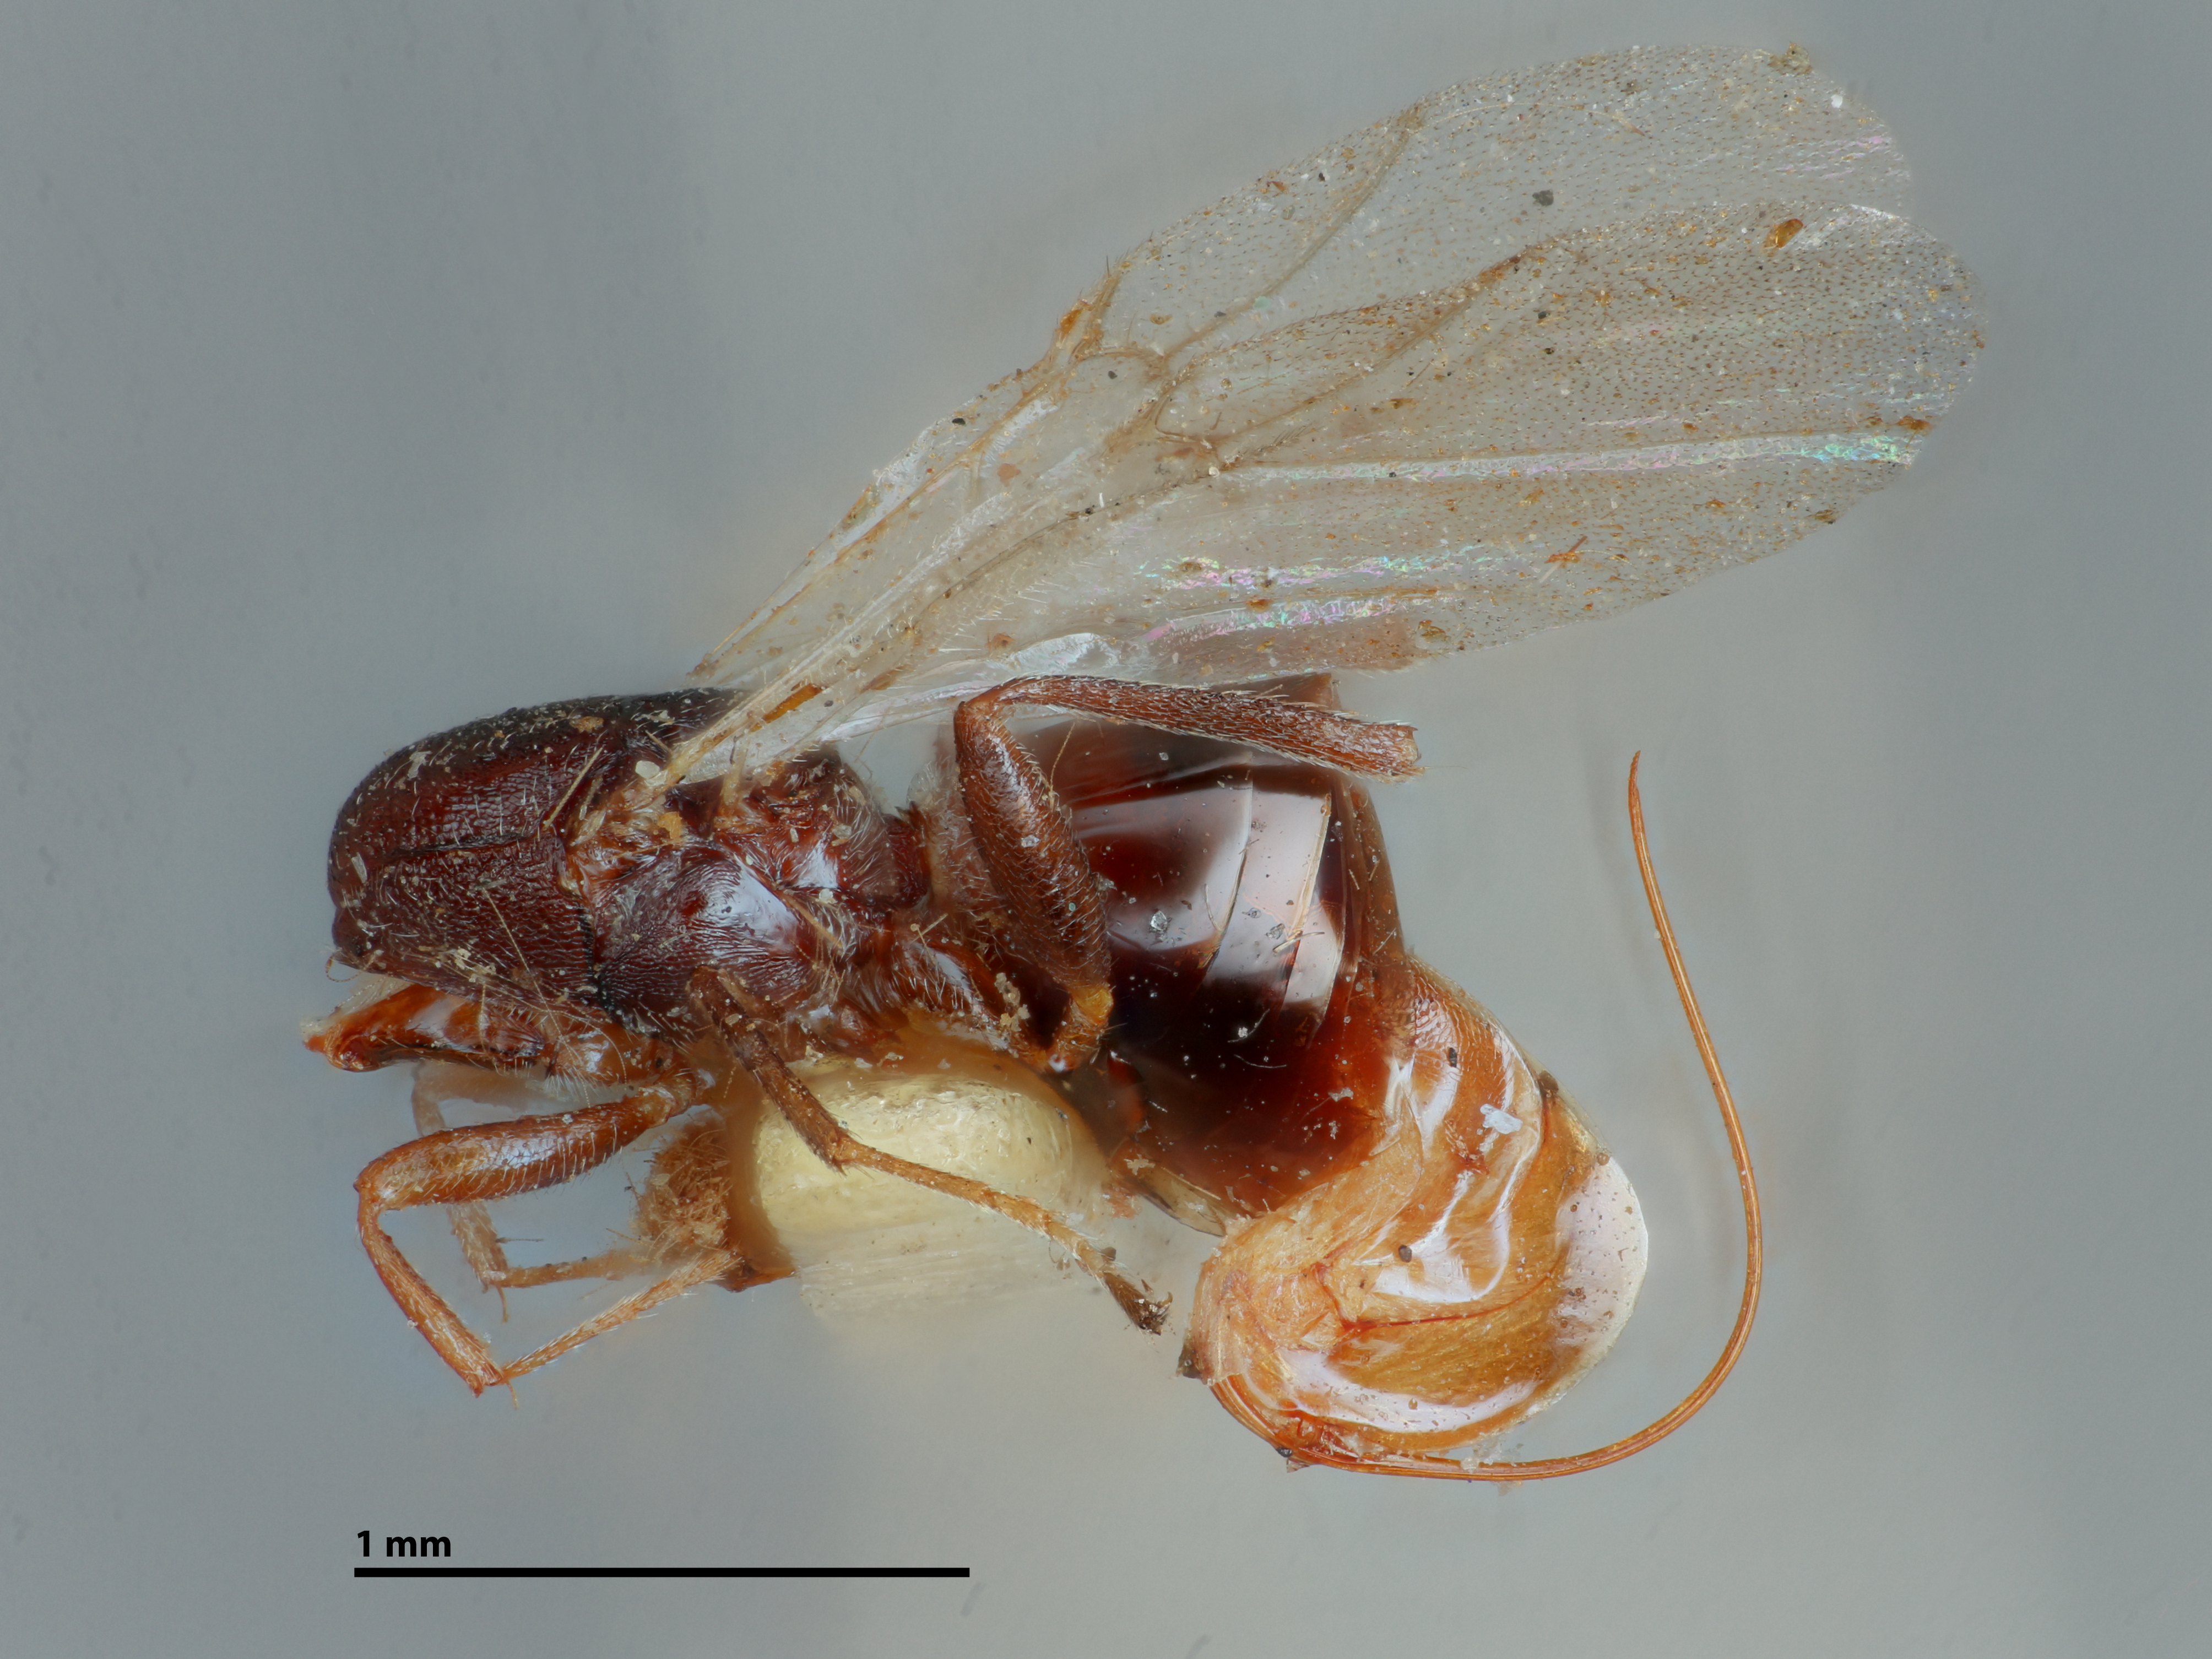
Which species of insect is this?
Dryophanta corrugis
